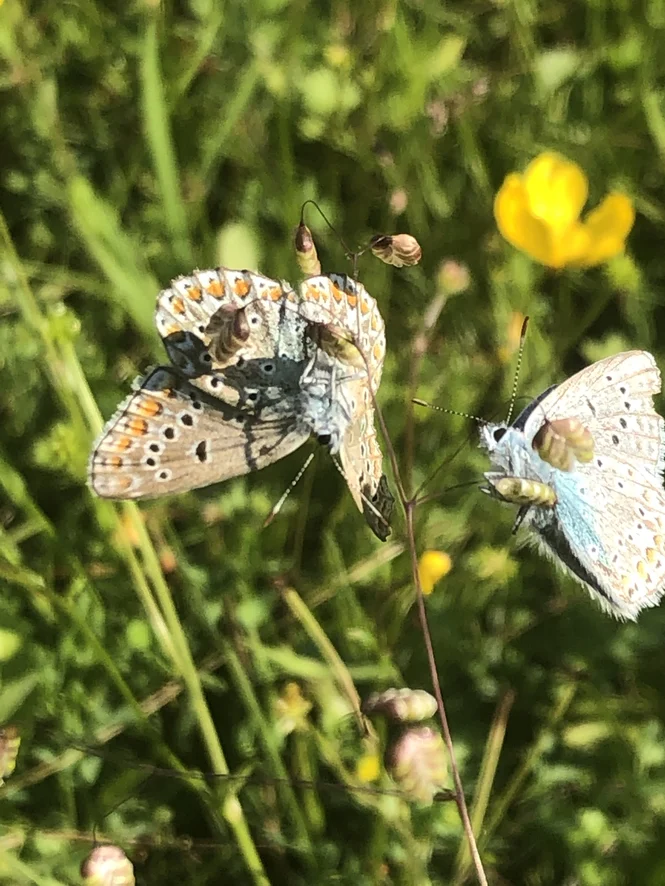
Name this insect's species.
Polyommatus icarus
